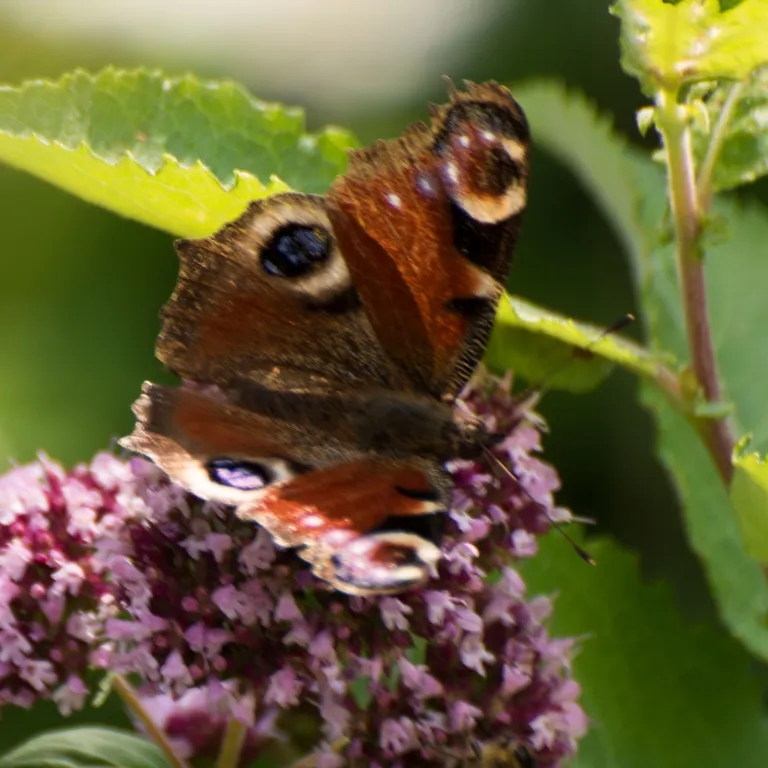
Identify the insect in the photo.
Aglais io
